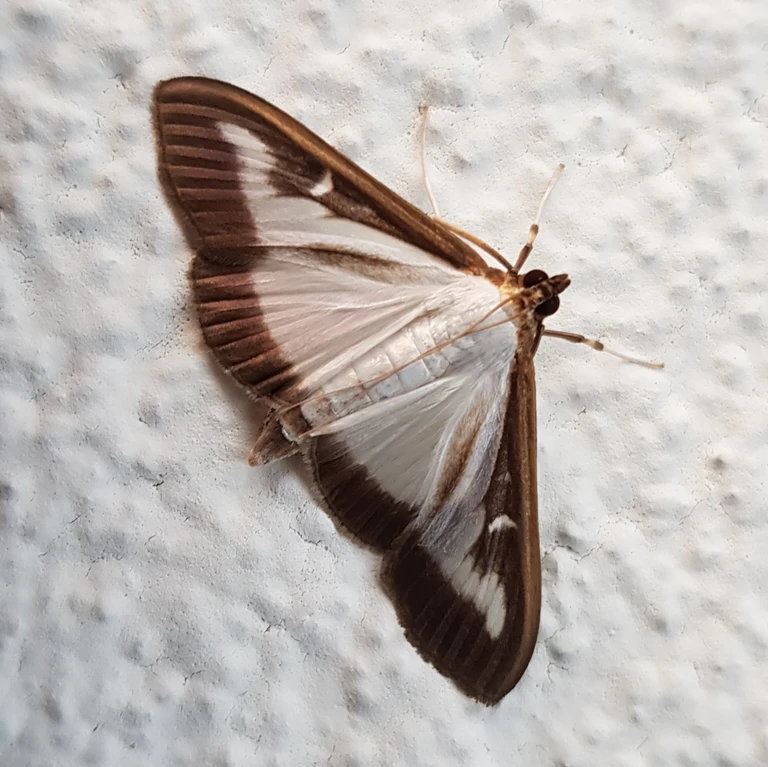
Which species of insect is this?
Cydalima perspectalis
